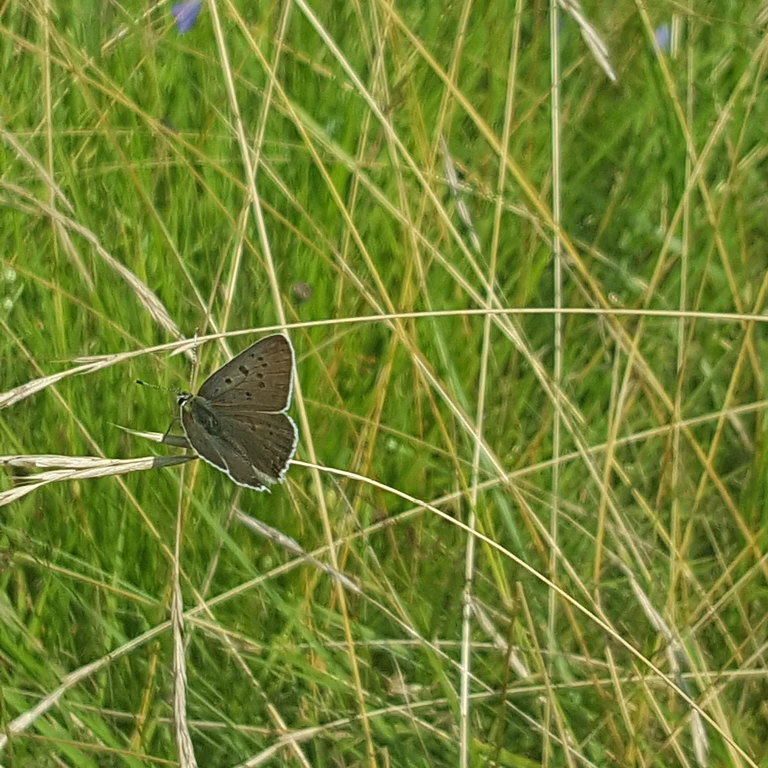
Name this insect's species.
Lycaena tityrus (also Loweia tityrus)
